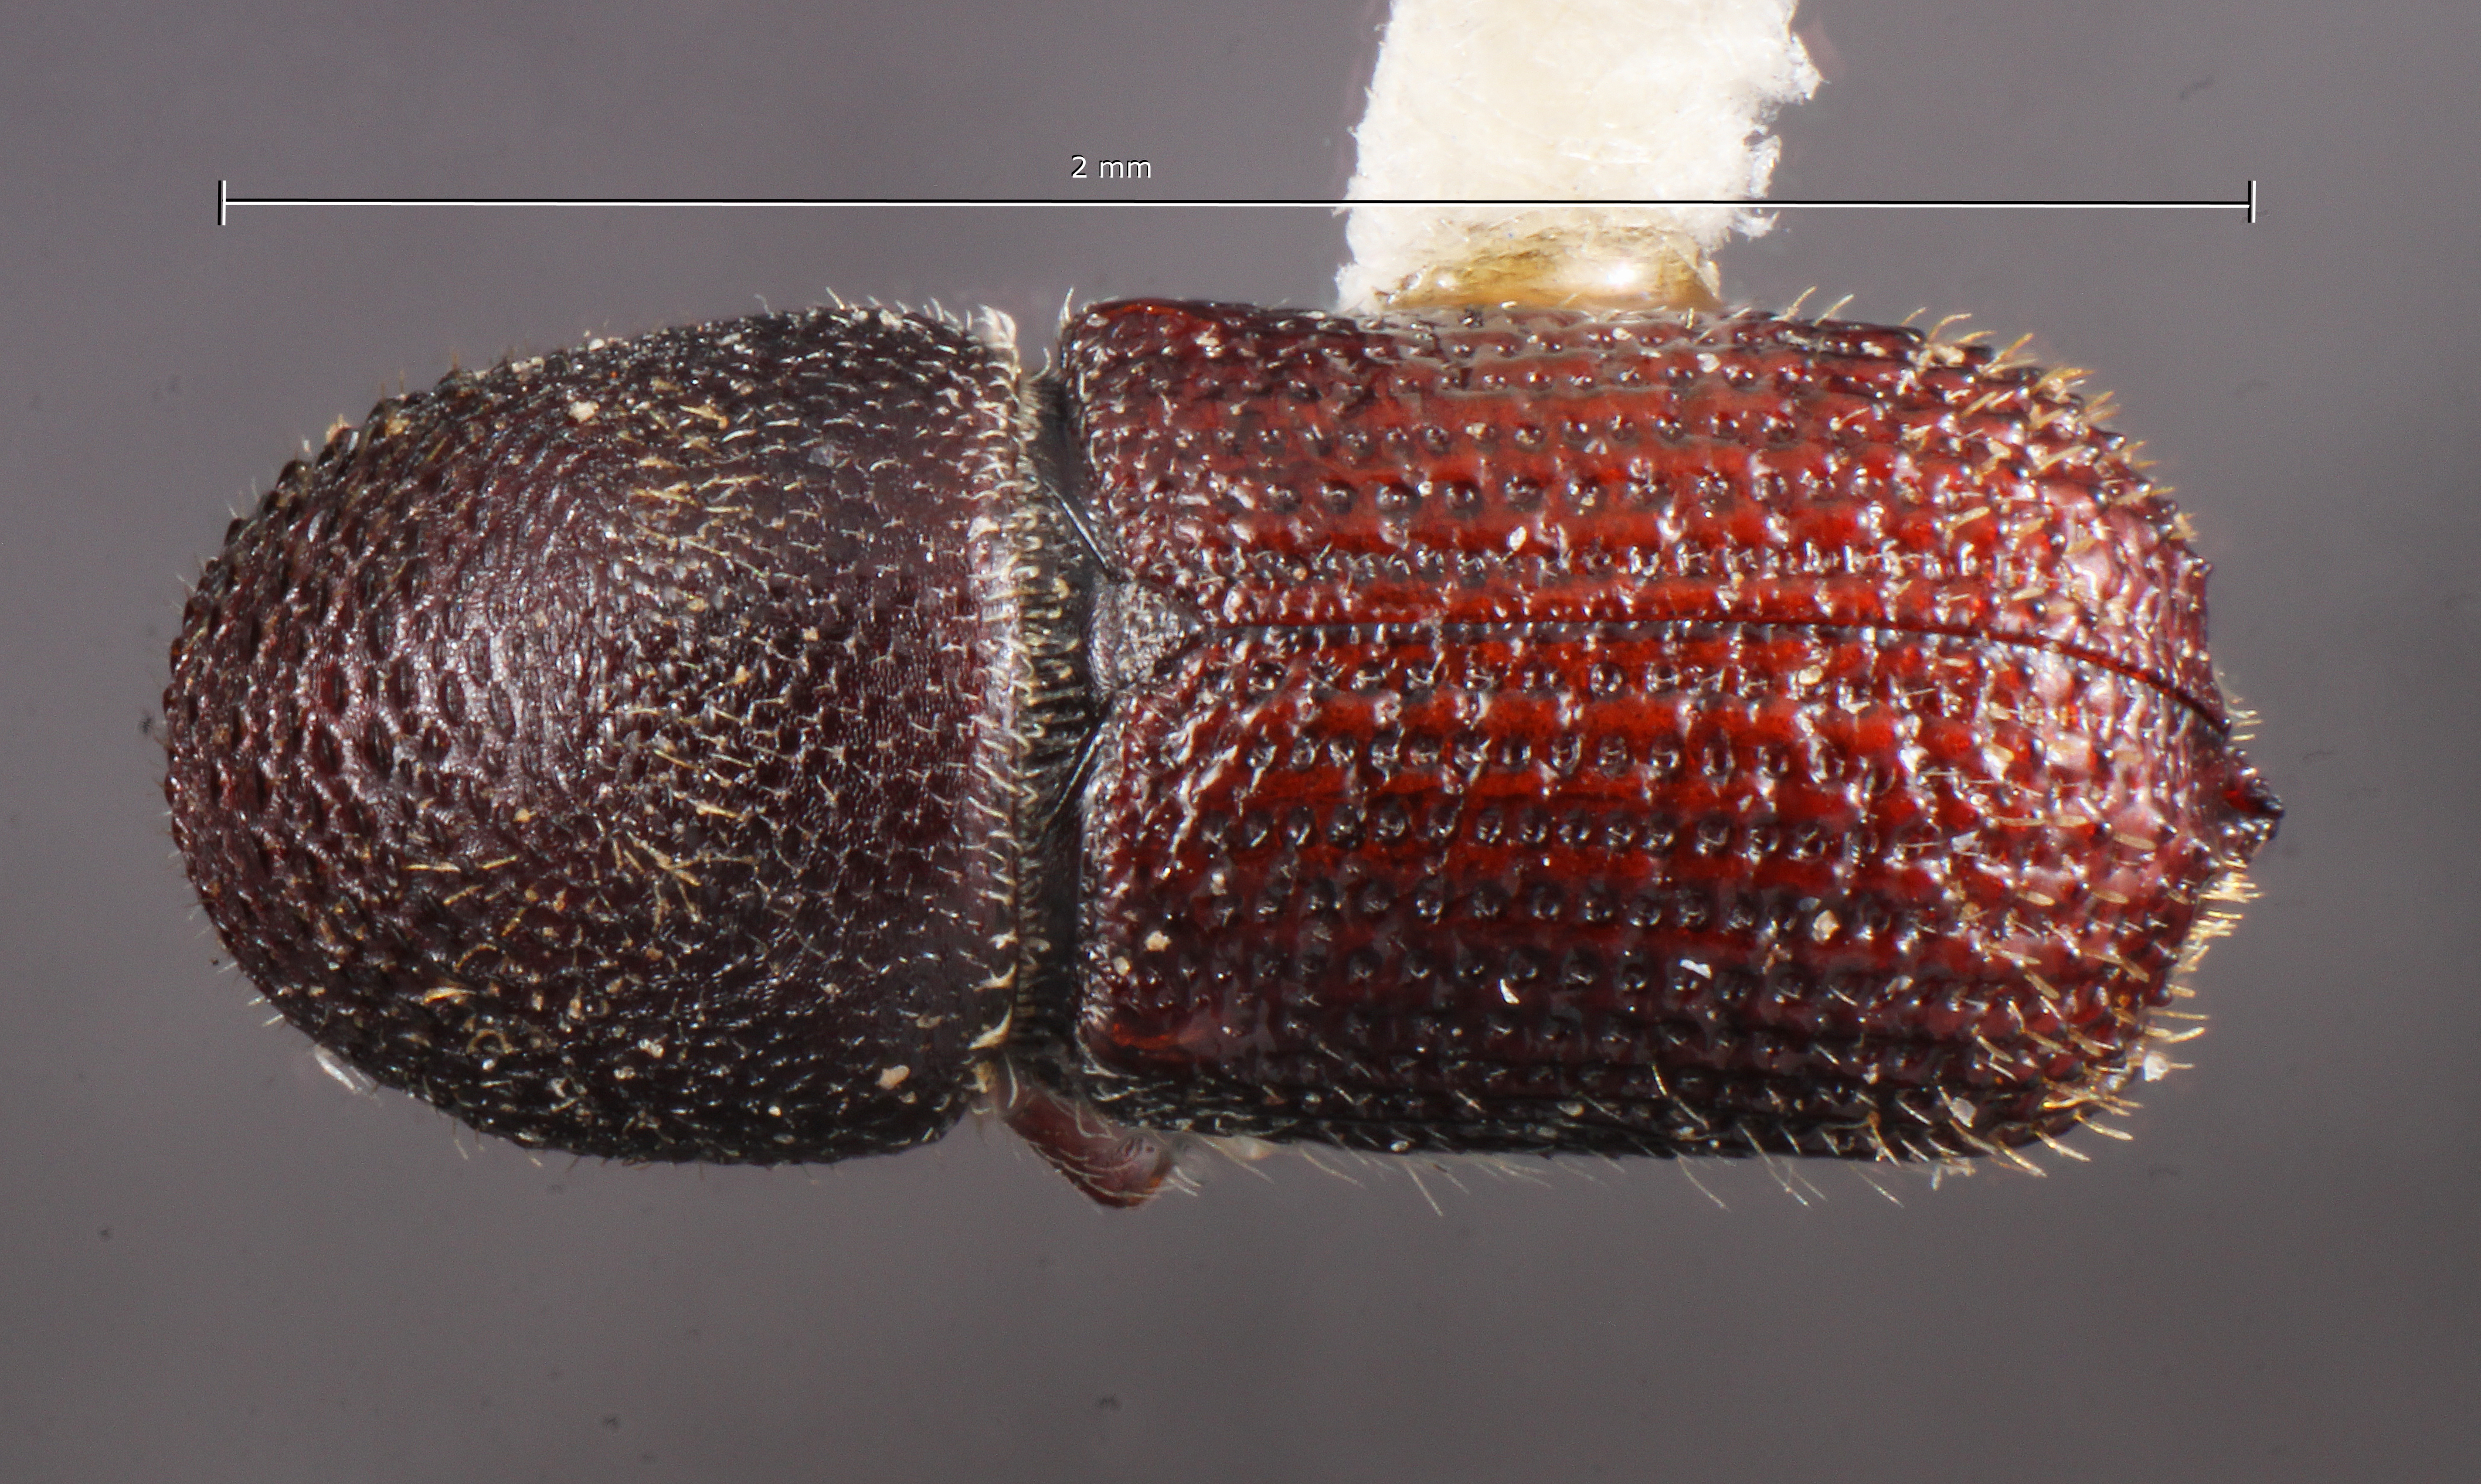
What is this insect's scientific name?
Hylocurus schwarzi
